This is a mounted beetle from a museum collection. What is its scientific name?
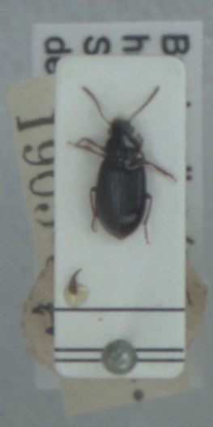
Bradycellus harpalinus
